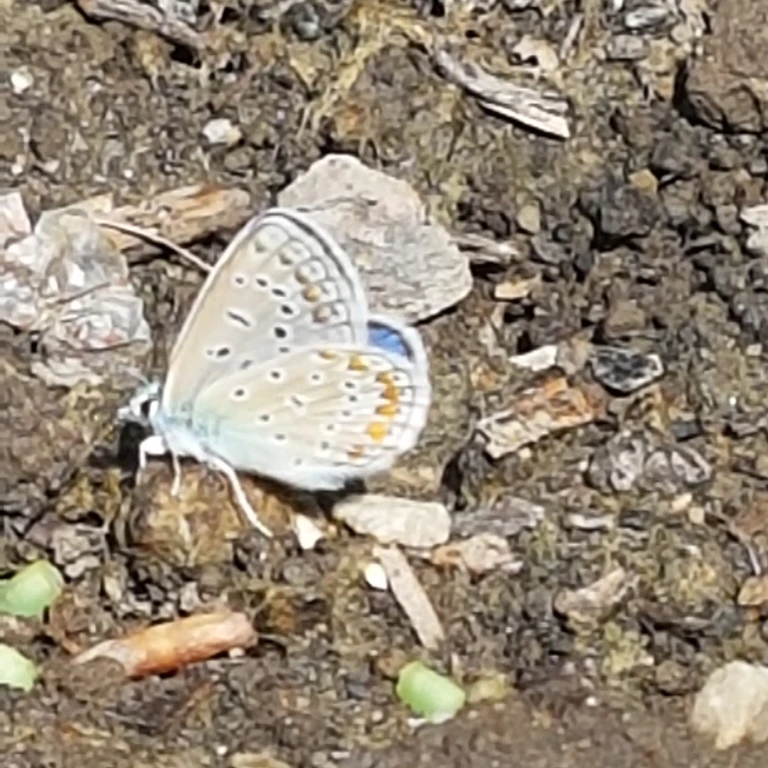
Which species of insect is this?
Polyommatus icarus
